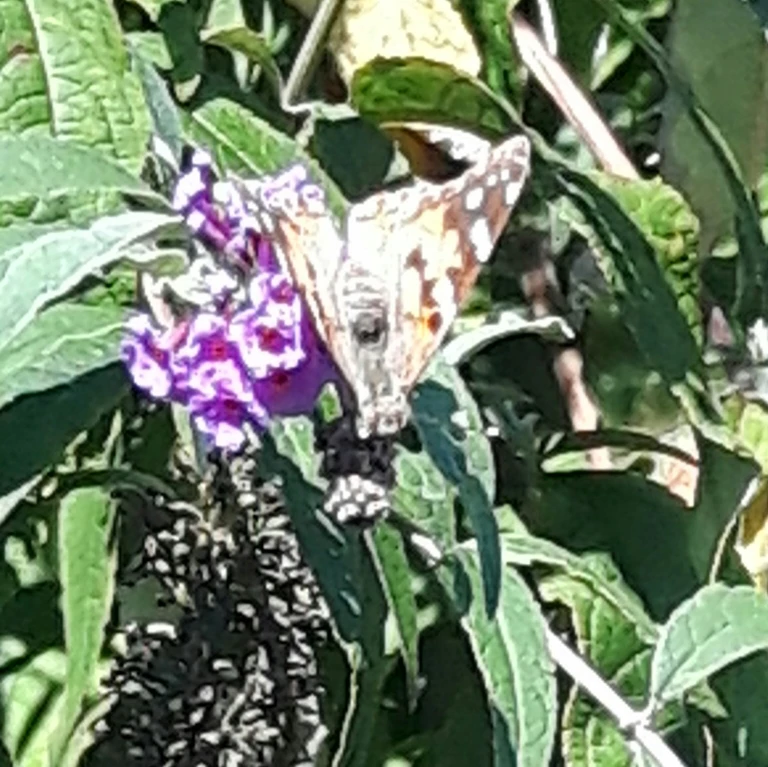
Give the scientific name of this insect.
Vanessa cardui
